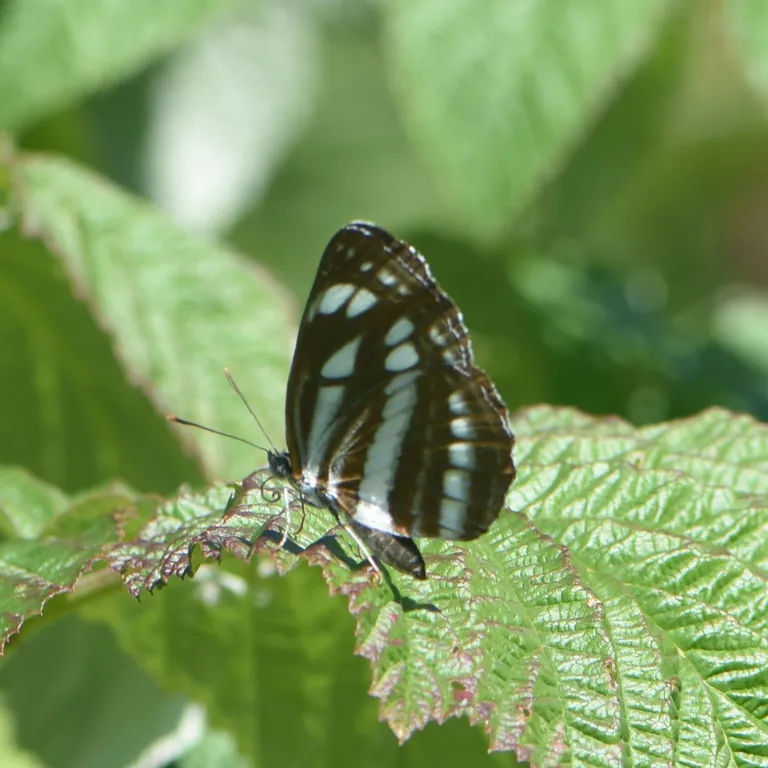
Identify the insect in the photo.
Neptis sappho
